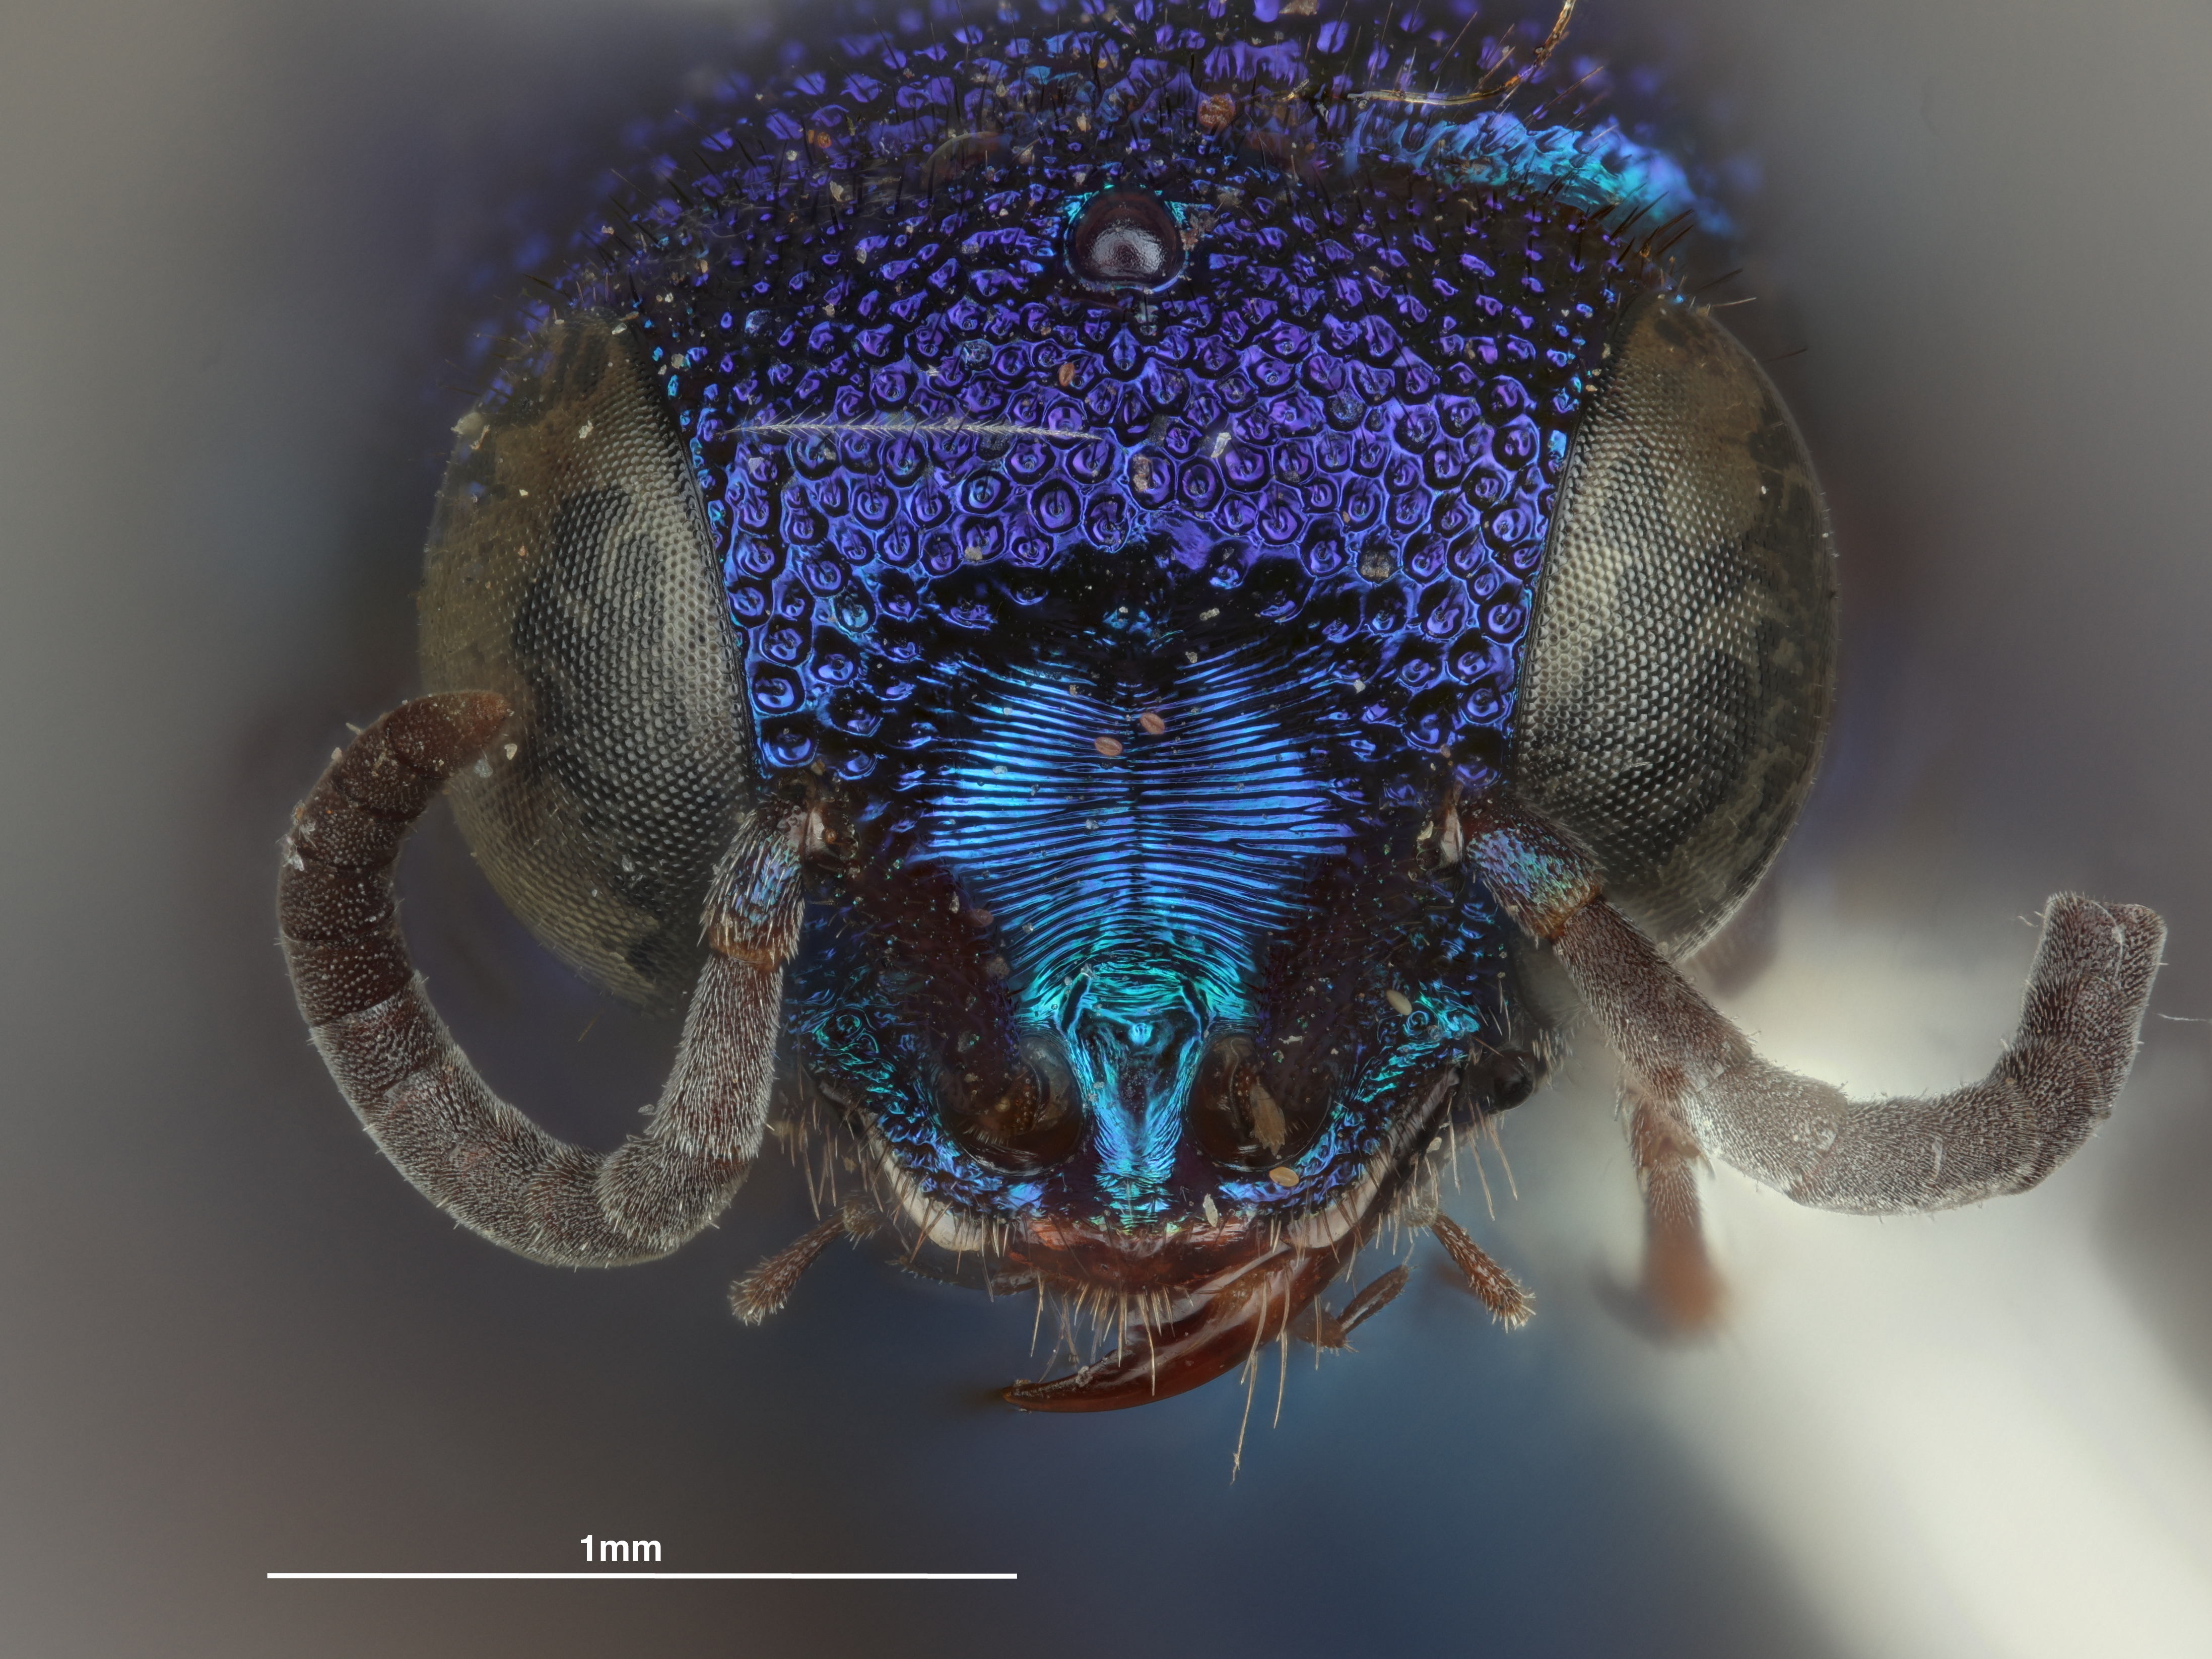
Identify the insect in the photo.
Hedychridium polygoni
